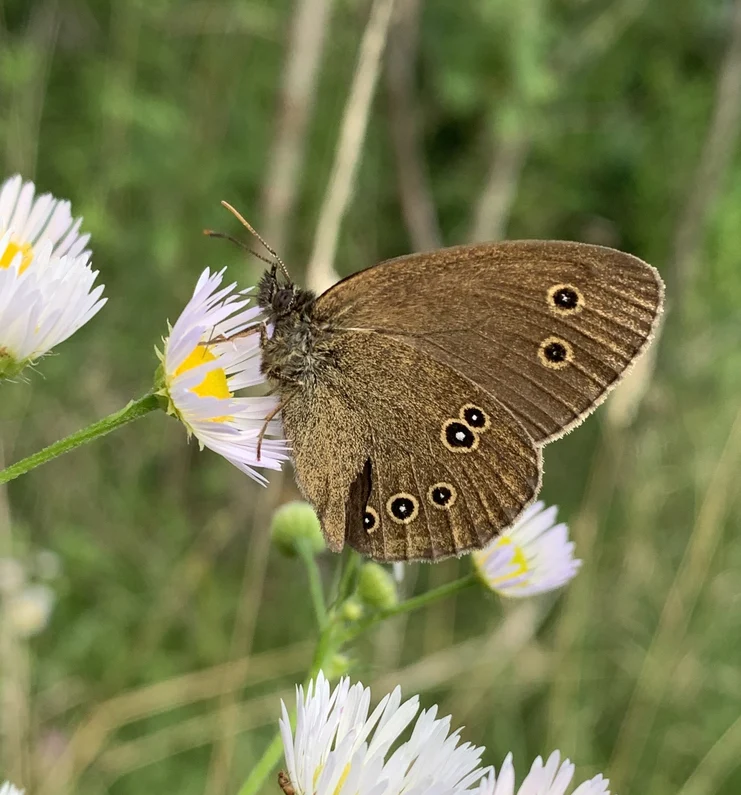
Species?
Aphantopus hyperantus
